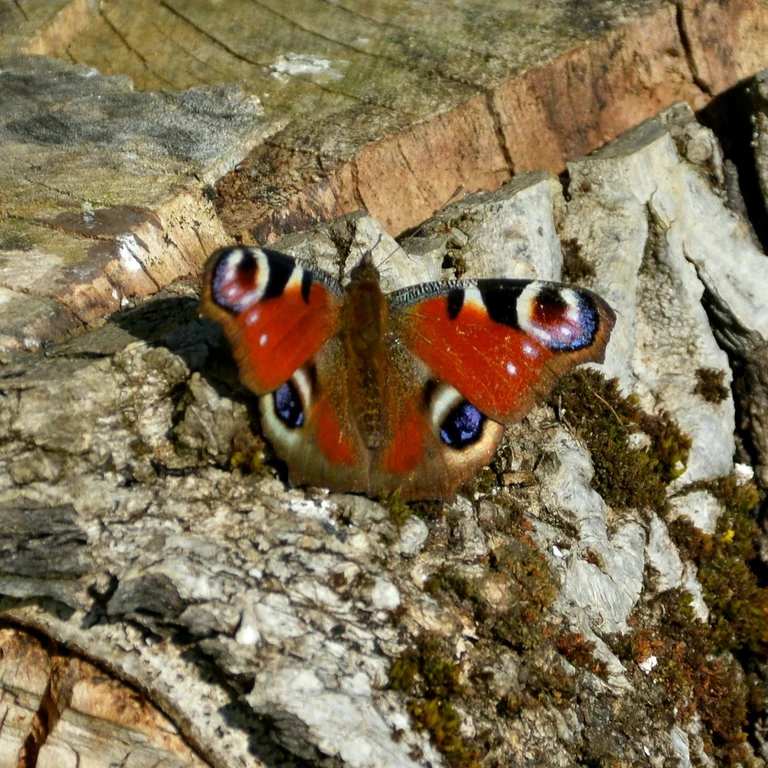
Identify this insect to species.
Aglais io
